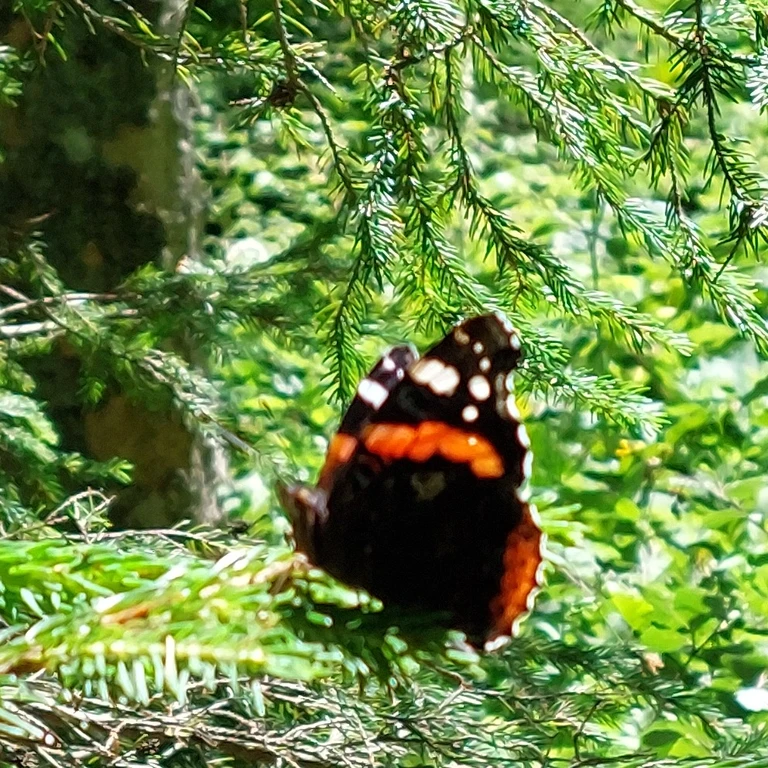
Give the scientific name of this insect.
Vanessa atalanta
